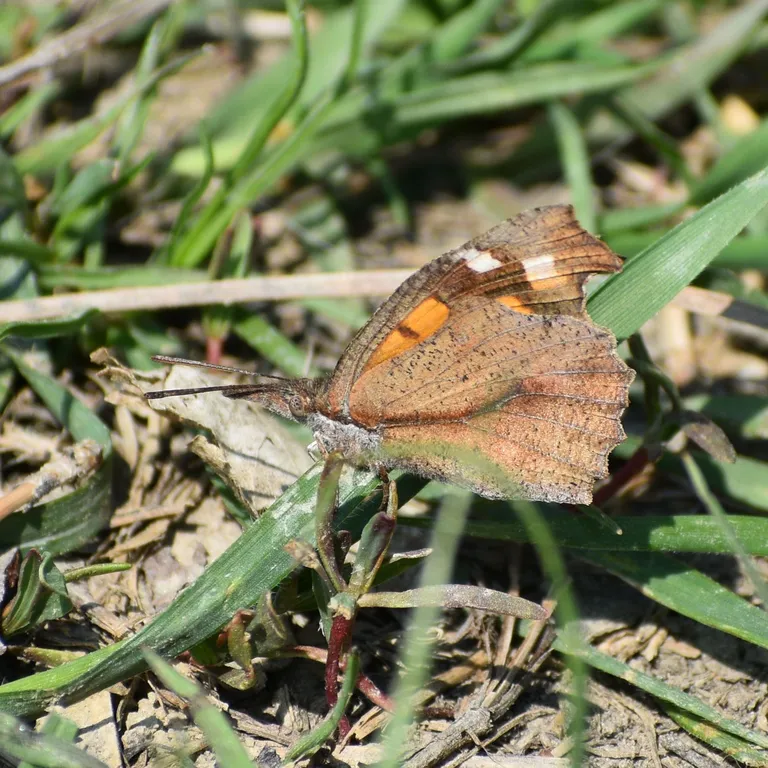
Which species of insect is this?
Libythea celtis
